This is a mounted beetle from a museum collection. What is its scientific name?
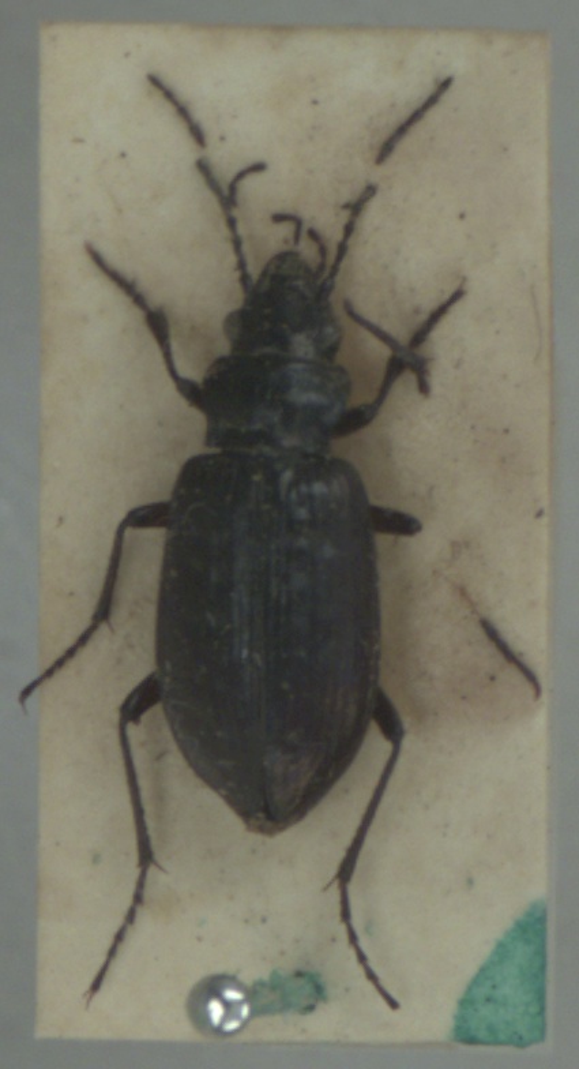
Pelophila borealis
